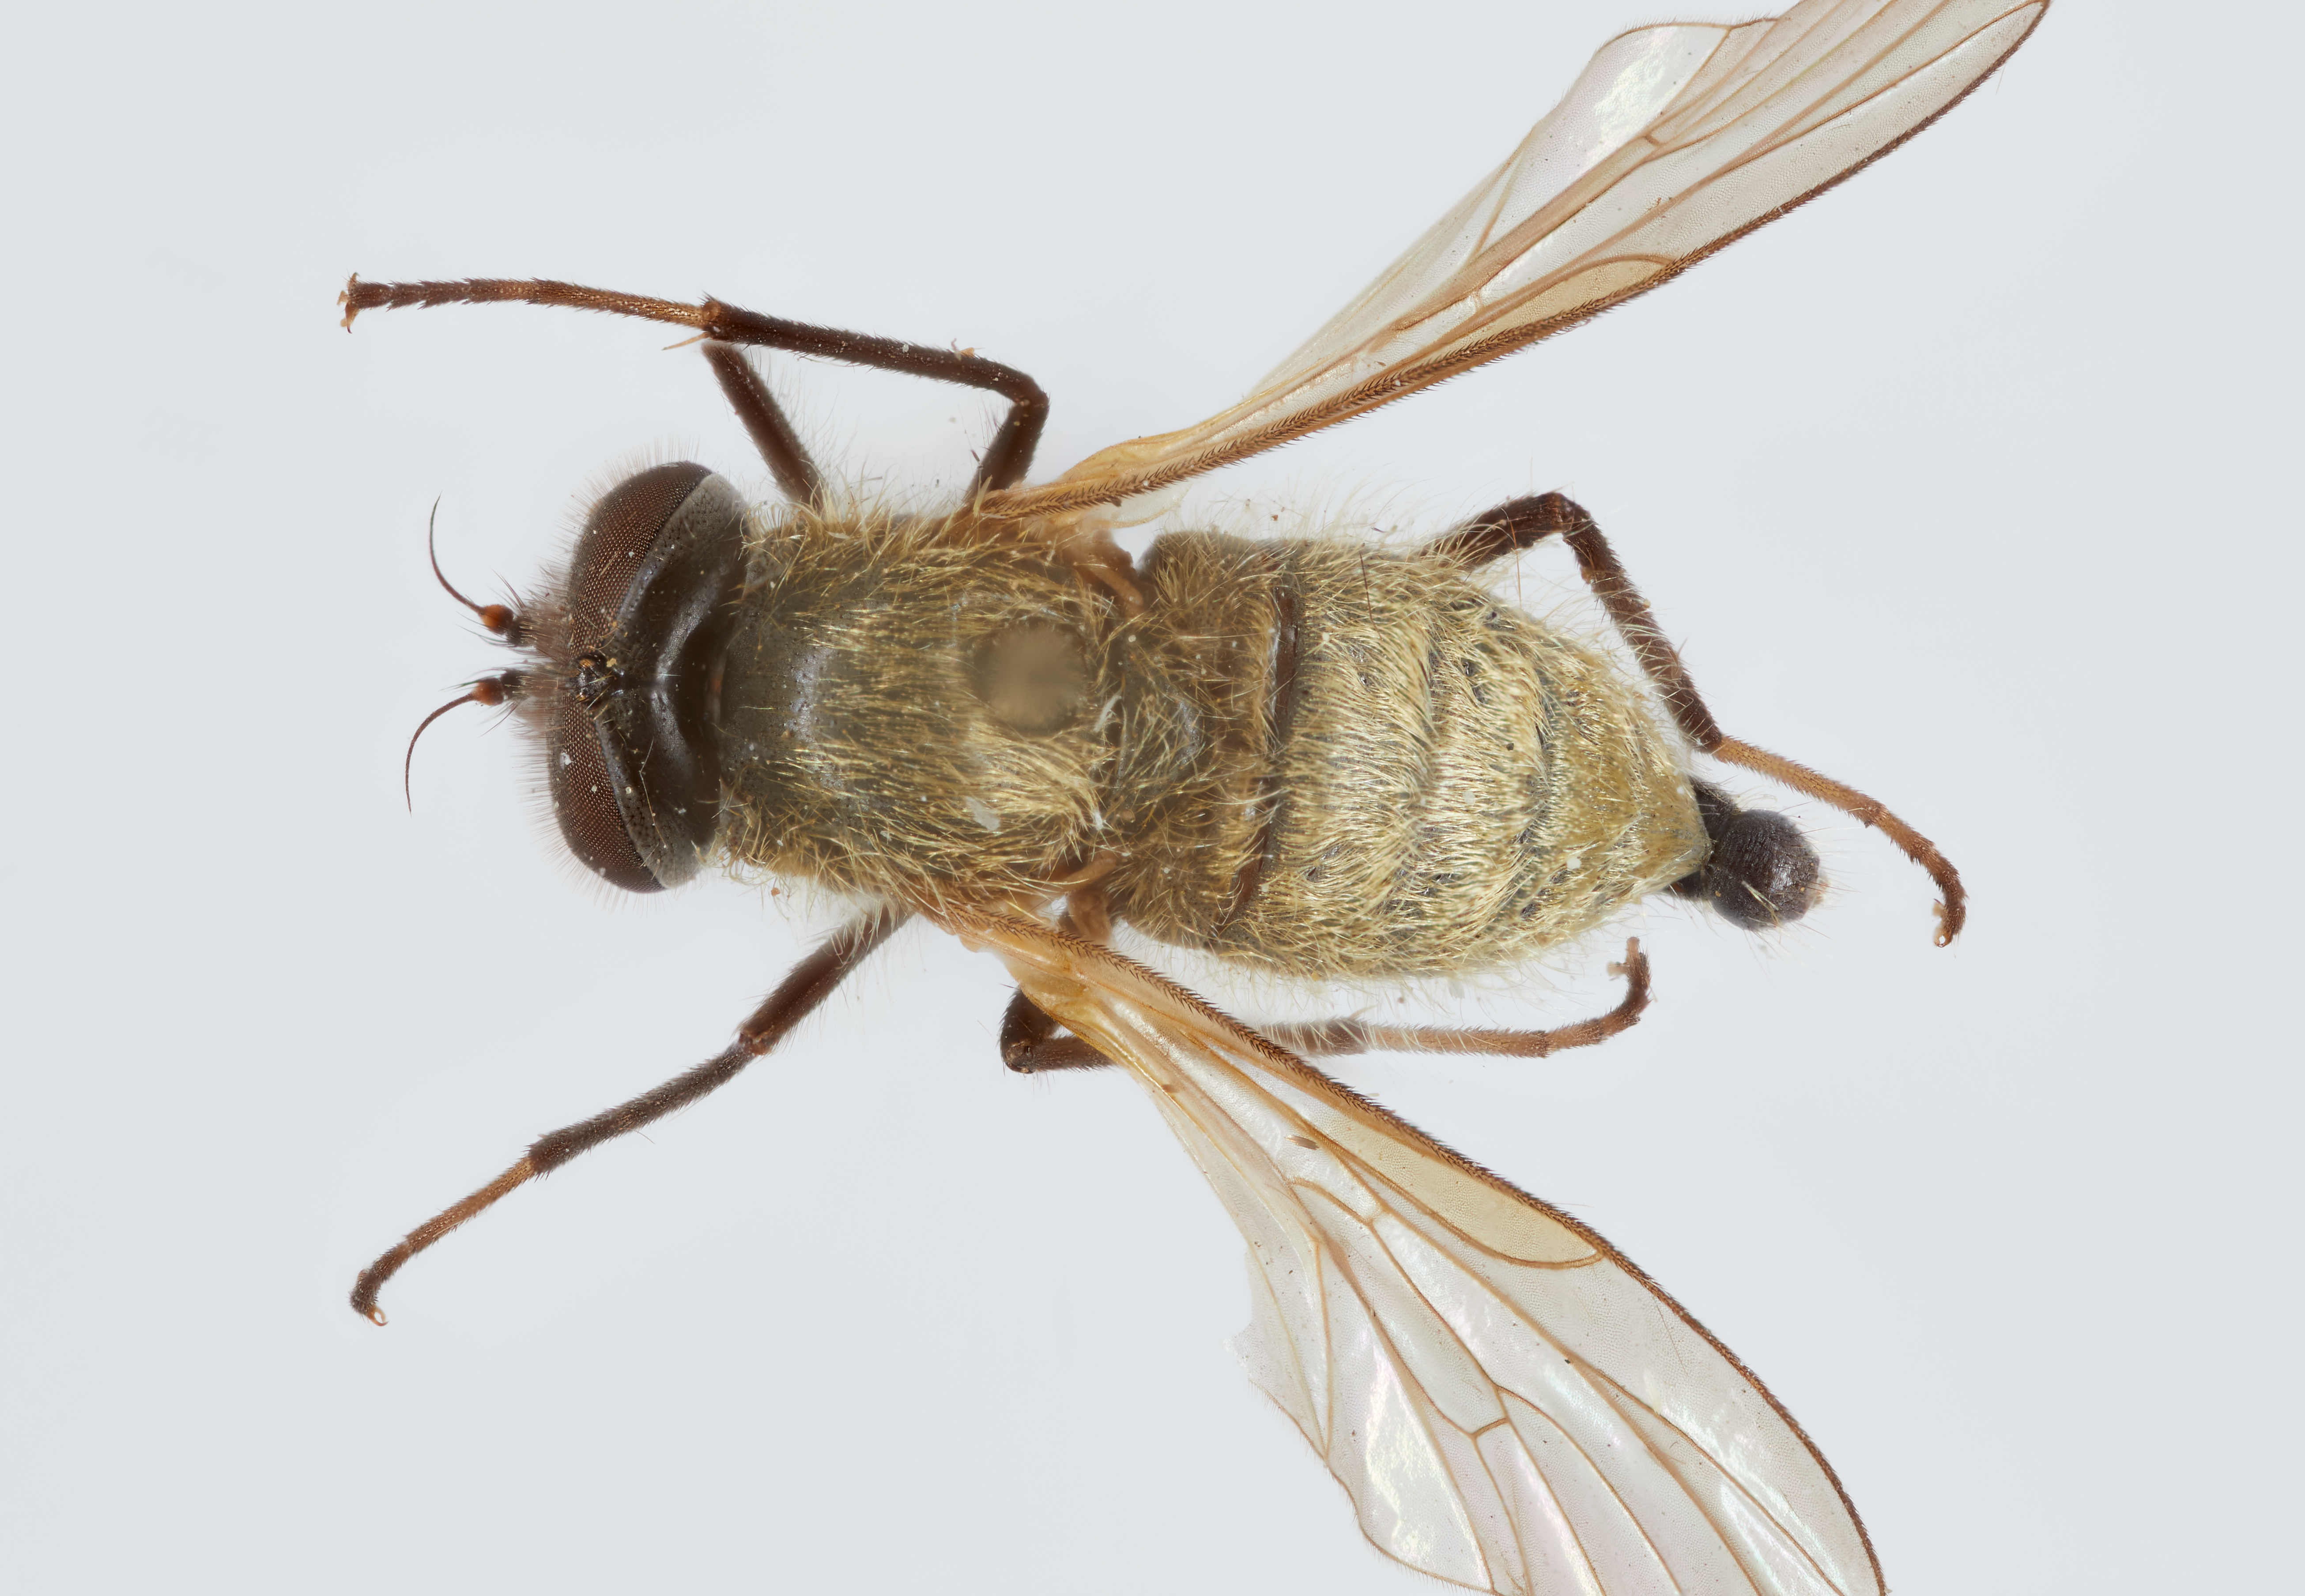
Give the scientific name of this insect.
Dasyomma chrysopilum
